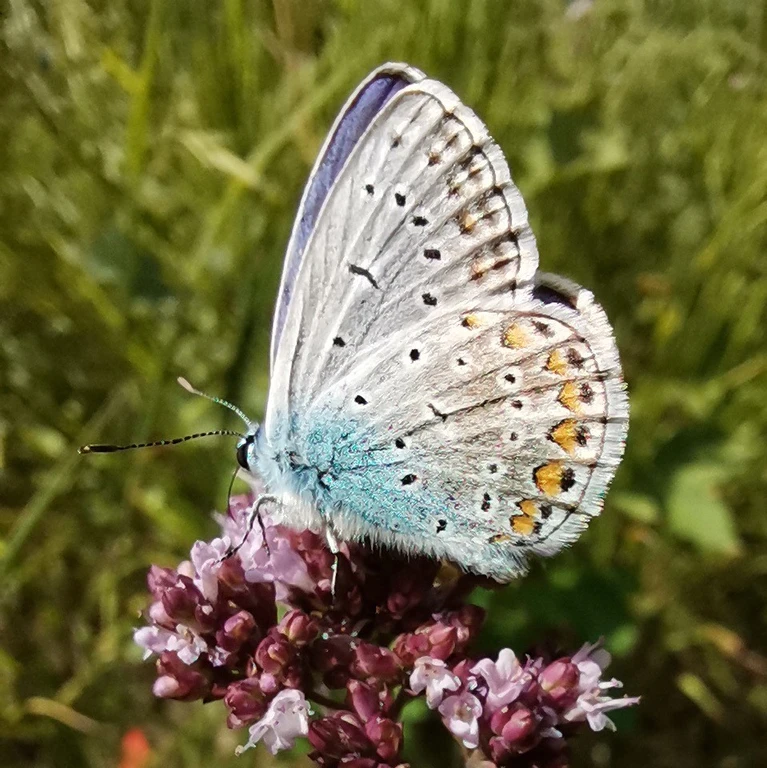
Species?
Polyommatus icarus
